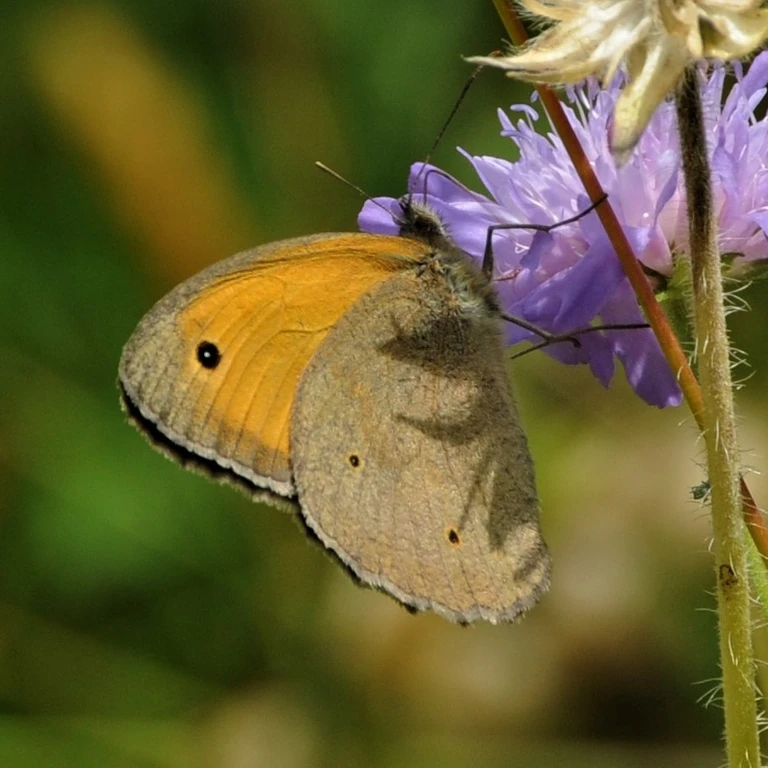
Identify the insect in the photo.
Maniola jurtina
